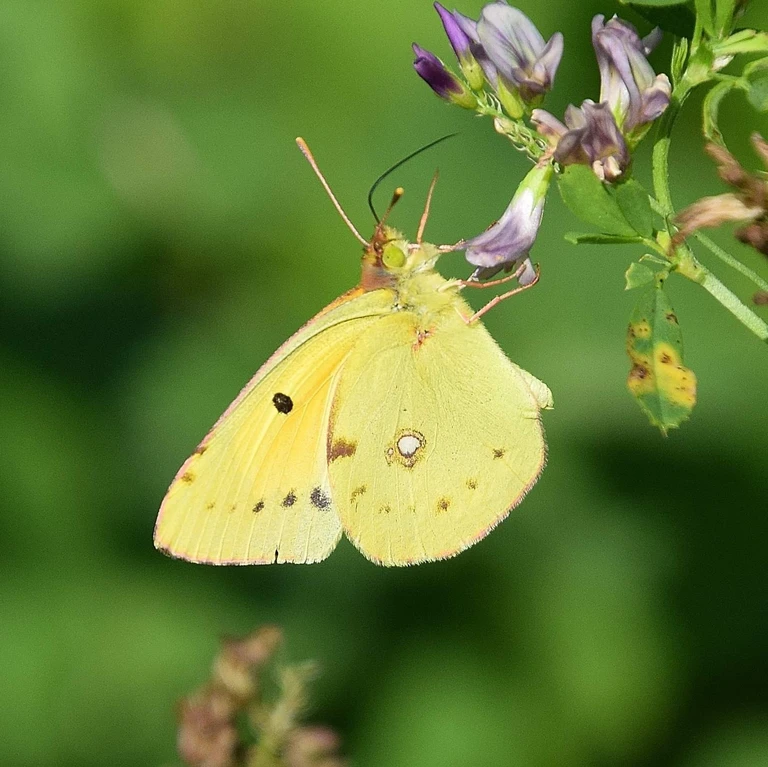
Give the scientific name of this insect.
Colias croceus
